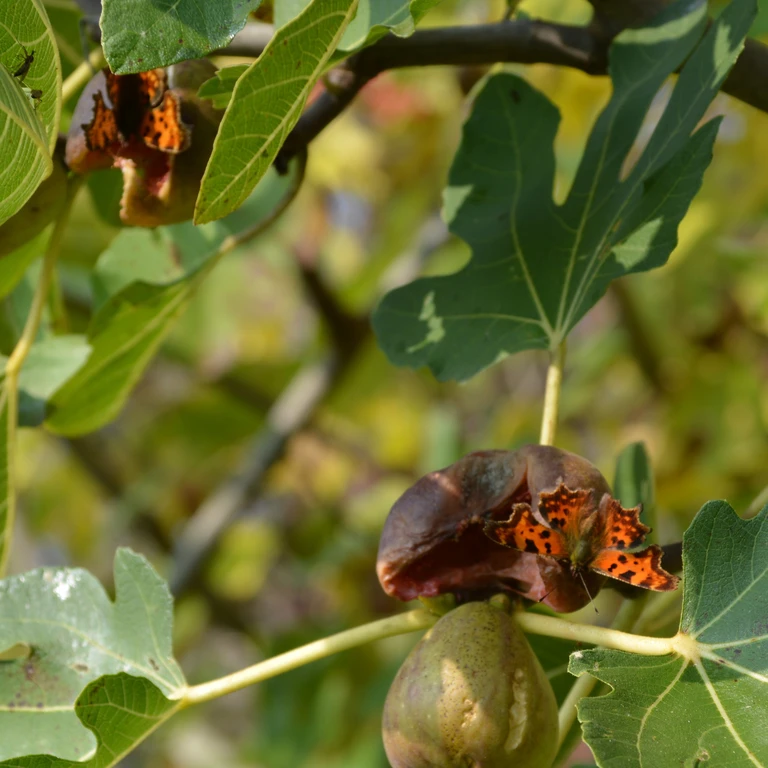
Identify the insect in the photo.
Polygonia c-album
